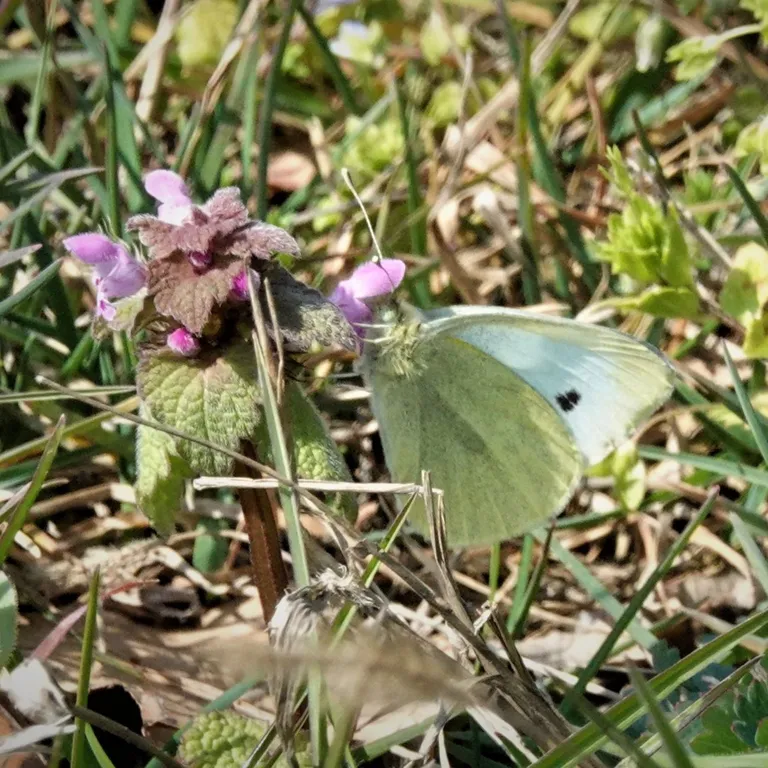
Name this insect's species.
Pieris rapae
